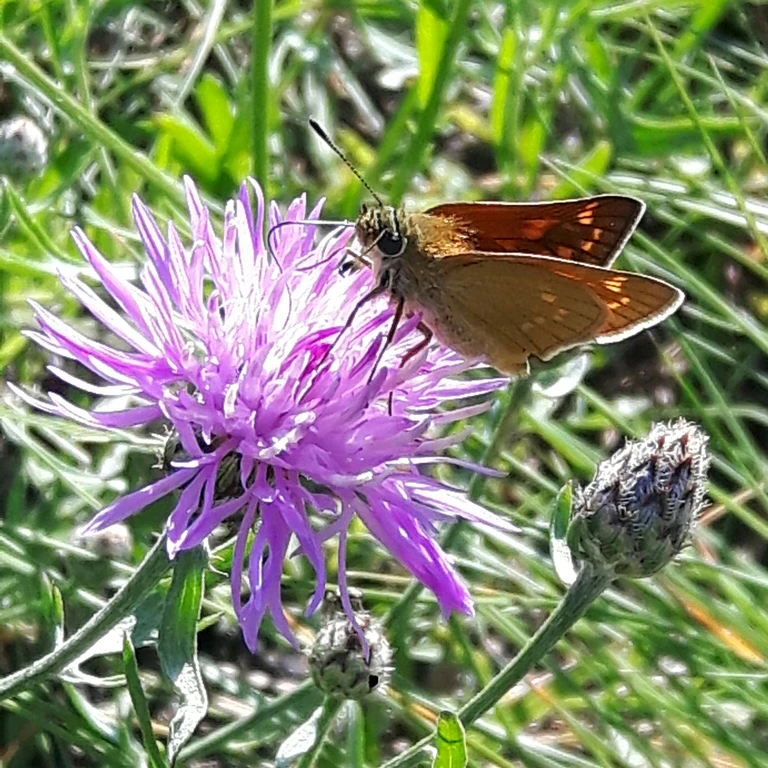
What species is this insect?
Ochlodes sylvanus (also Ochlodes venata)
